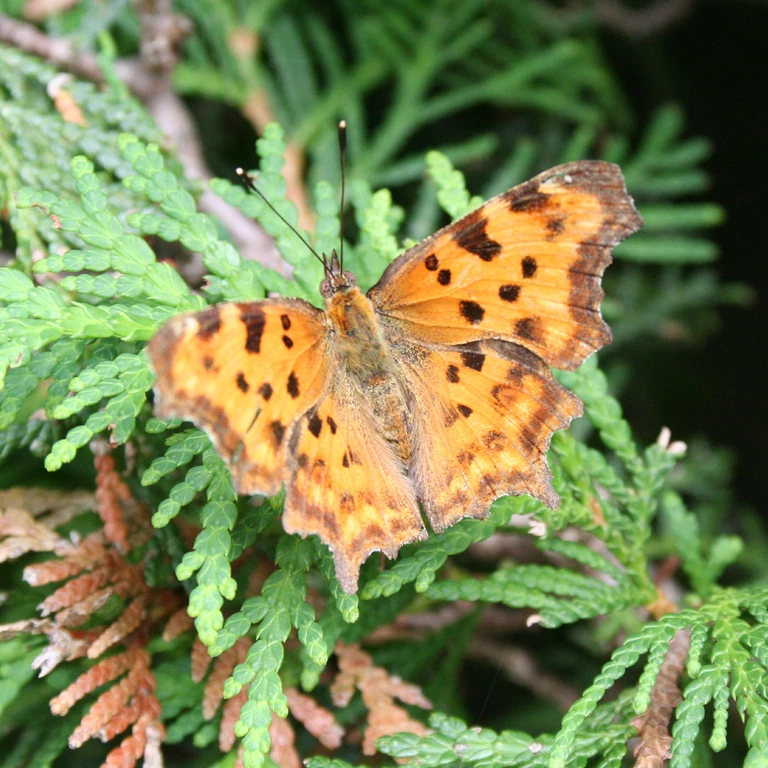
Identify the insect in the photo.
Polygonia c-album
